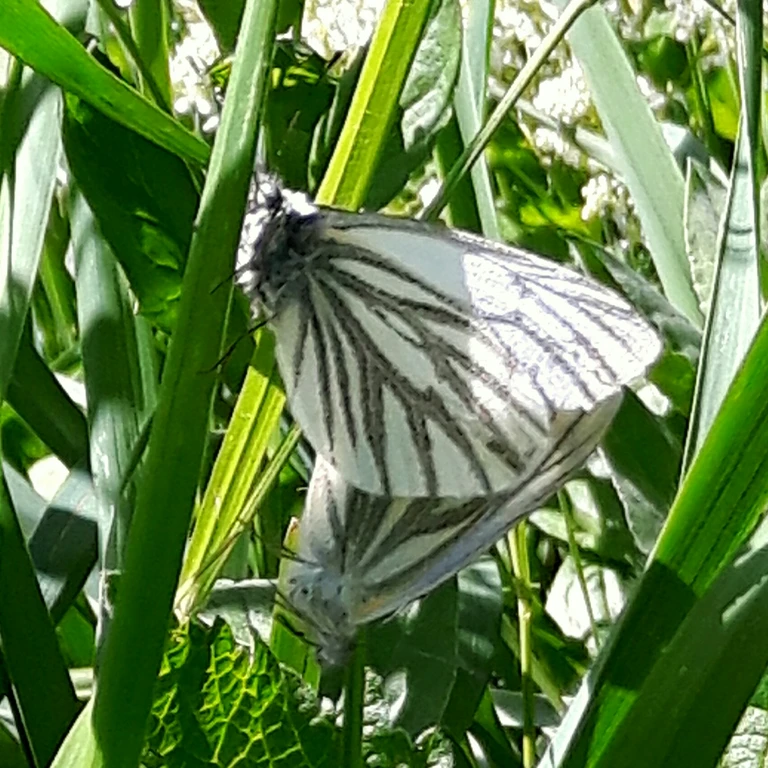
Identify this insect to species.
Pieris napi
